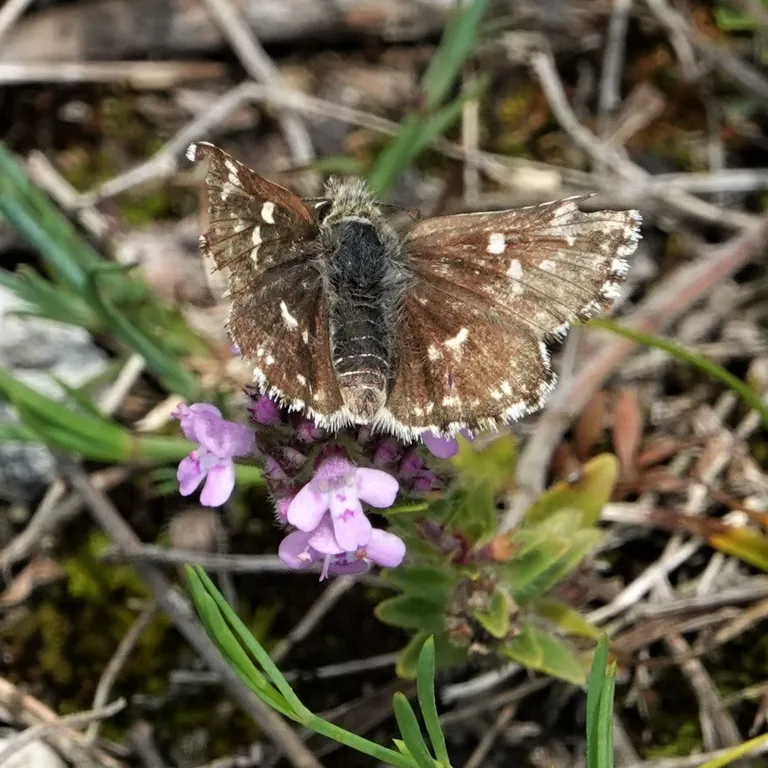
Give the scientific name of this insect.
Spialia sertorius
